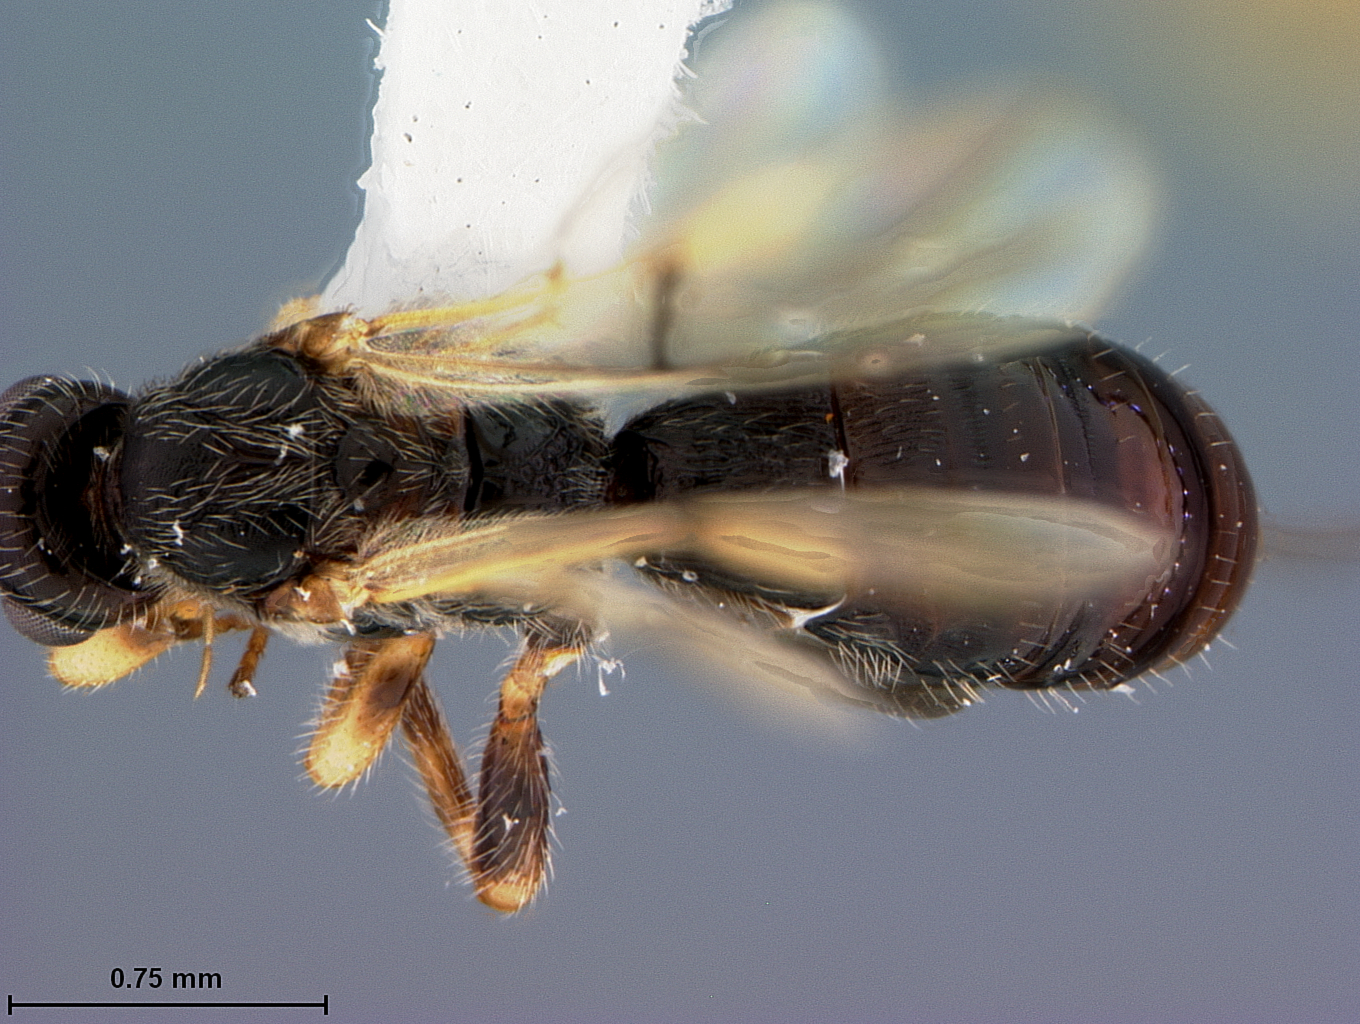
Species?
Heterospilus luridostigmus
